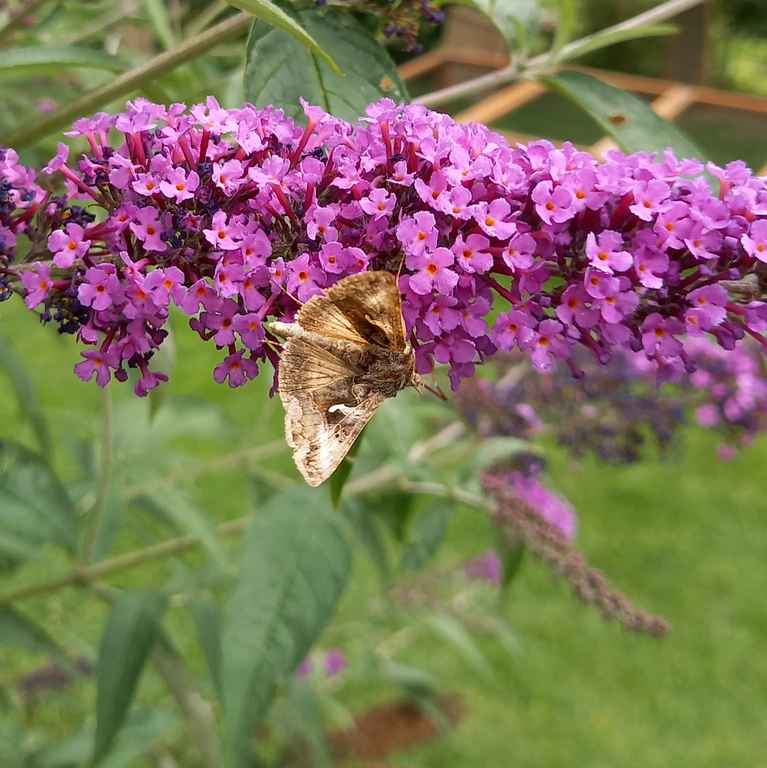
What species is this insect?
Autographa gamma
